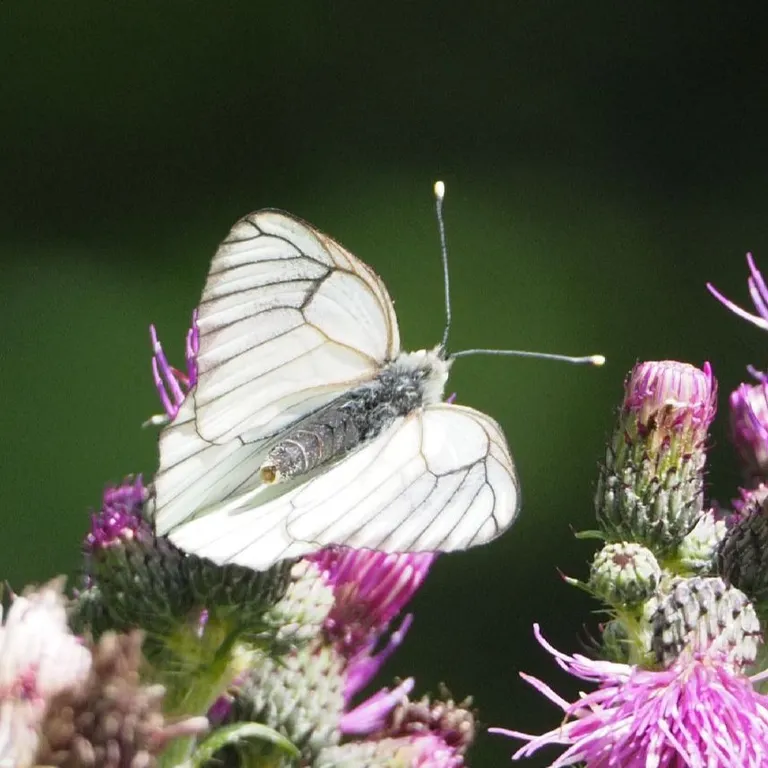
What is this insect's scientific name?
Aporia crataegi
